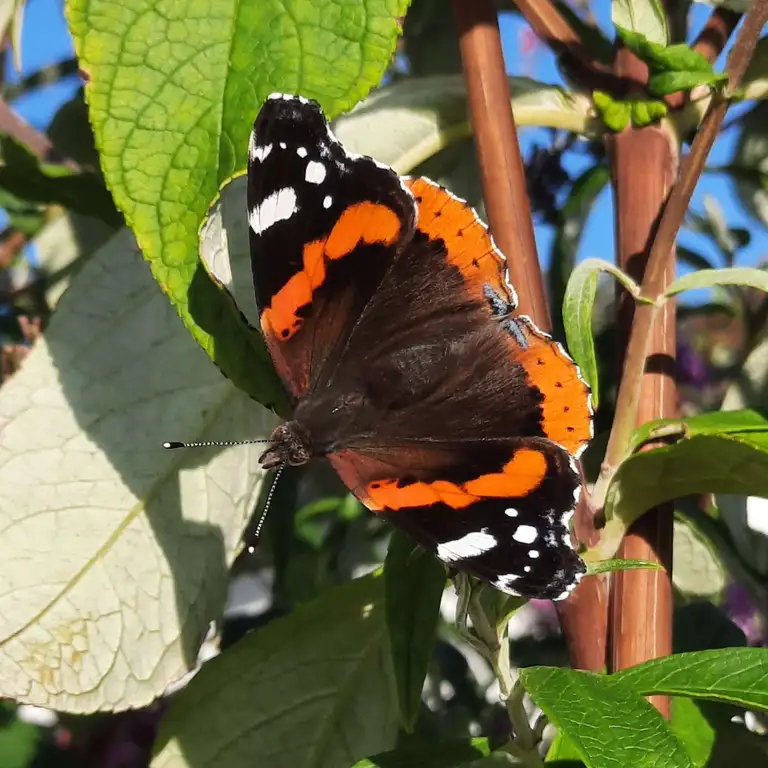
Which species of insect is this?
Vanessa atalanta
